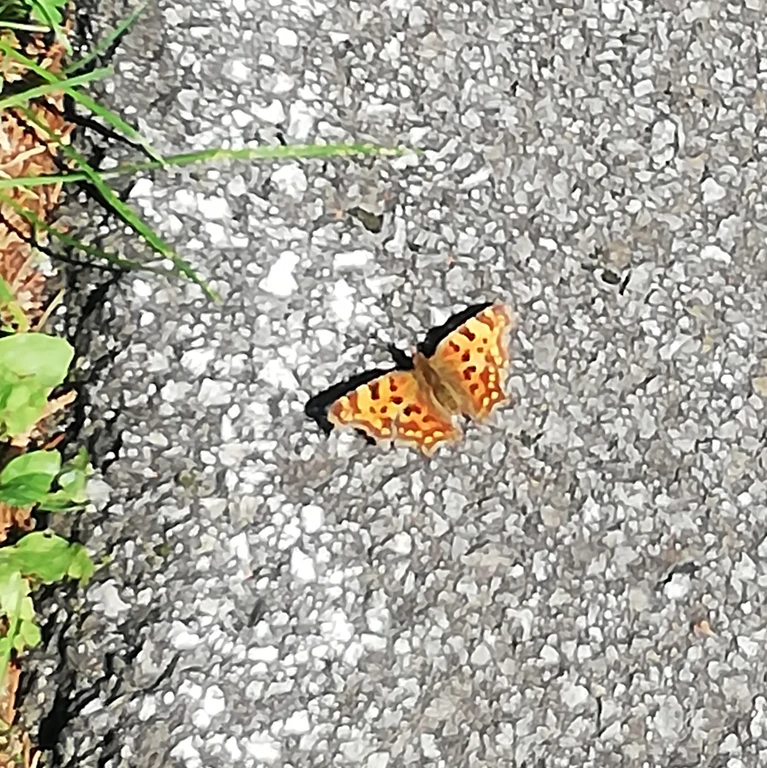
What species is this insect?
Polygonia c-album
